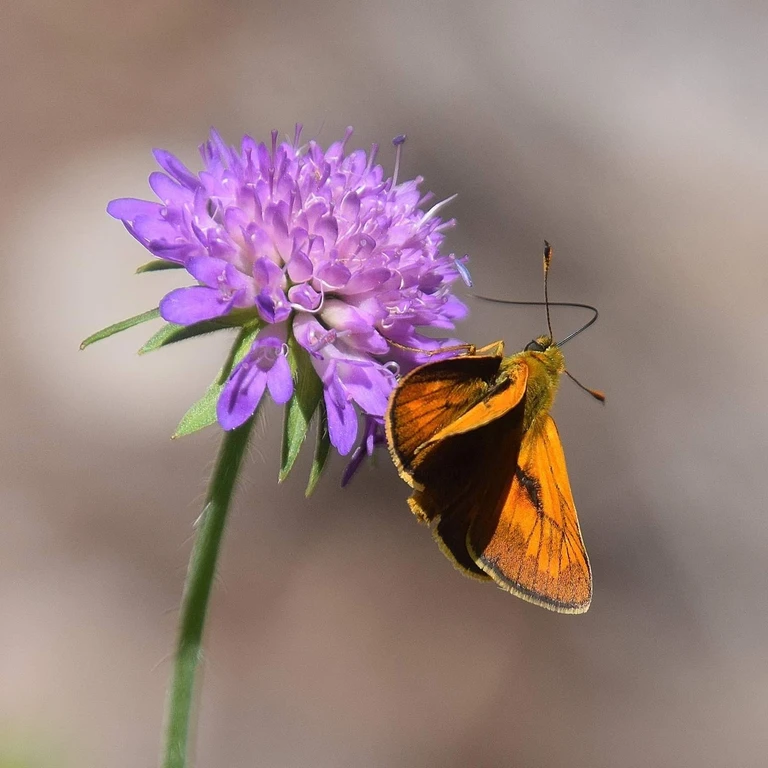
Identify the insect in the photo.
Ochlodes sylvanus (also Ochlodes venata)
